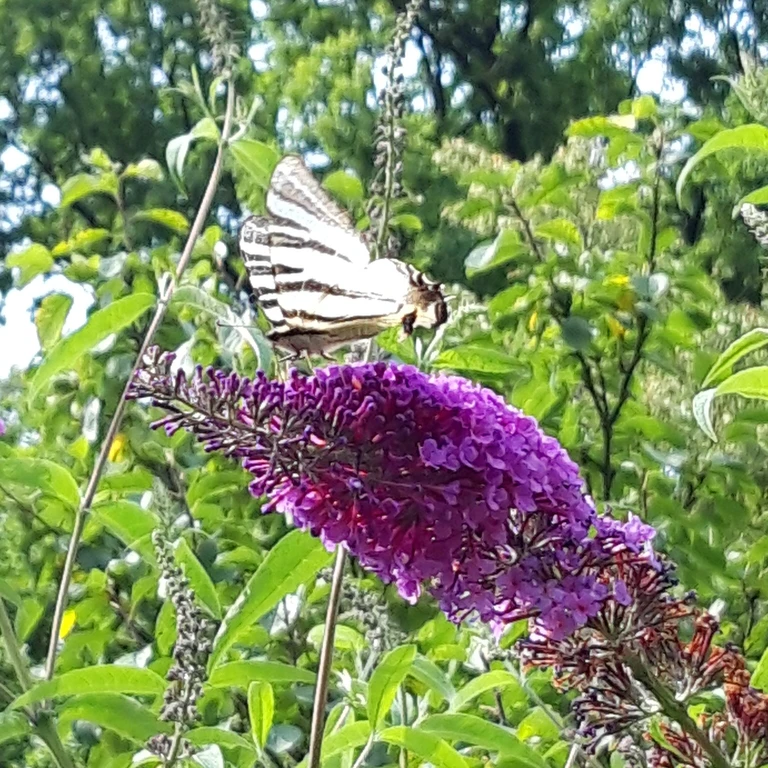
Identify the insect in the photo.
Iphiclides podalirius
